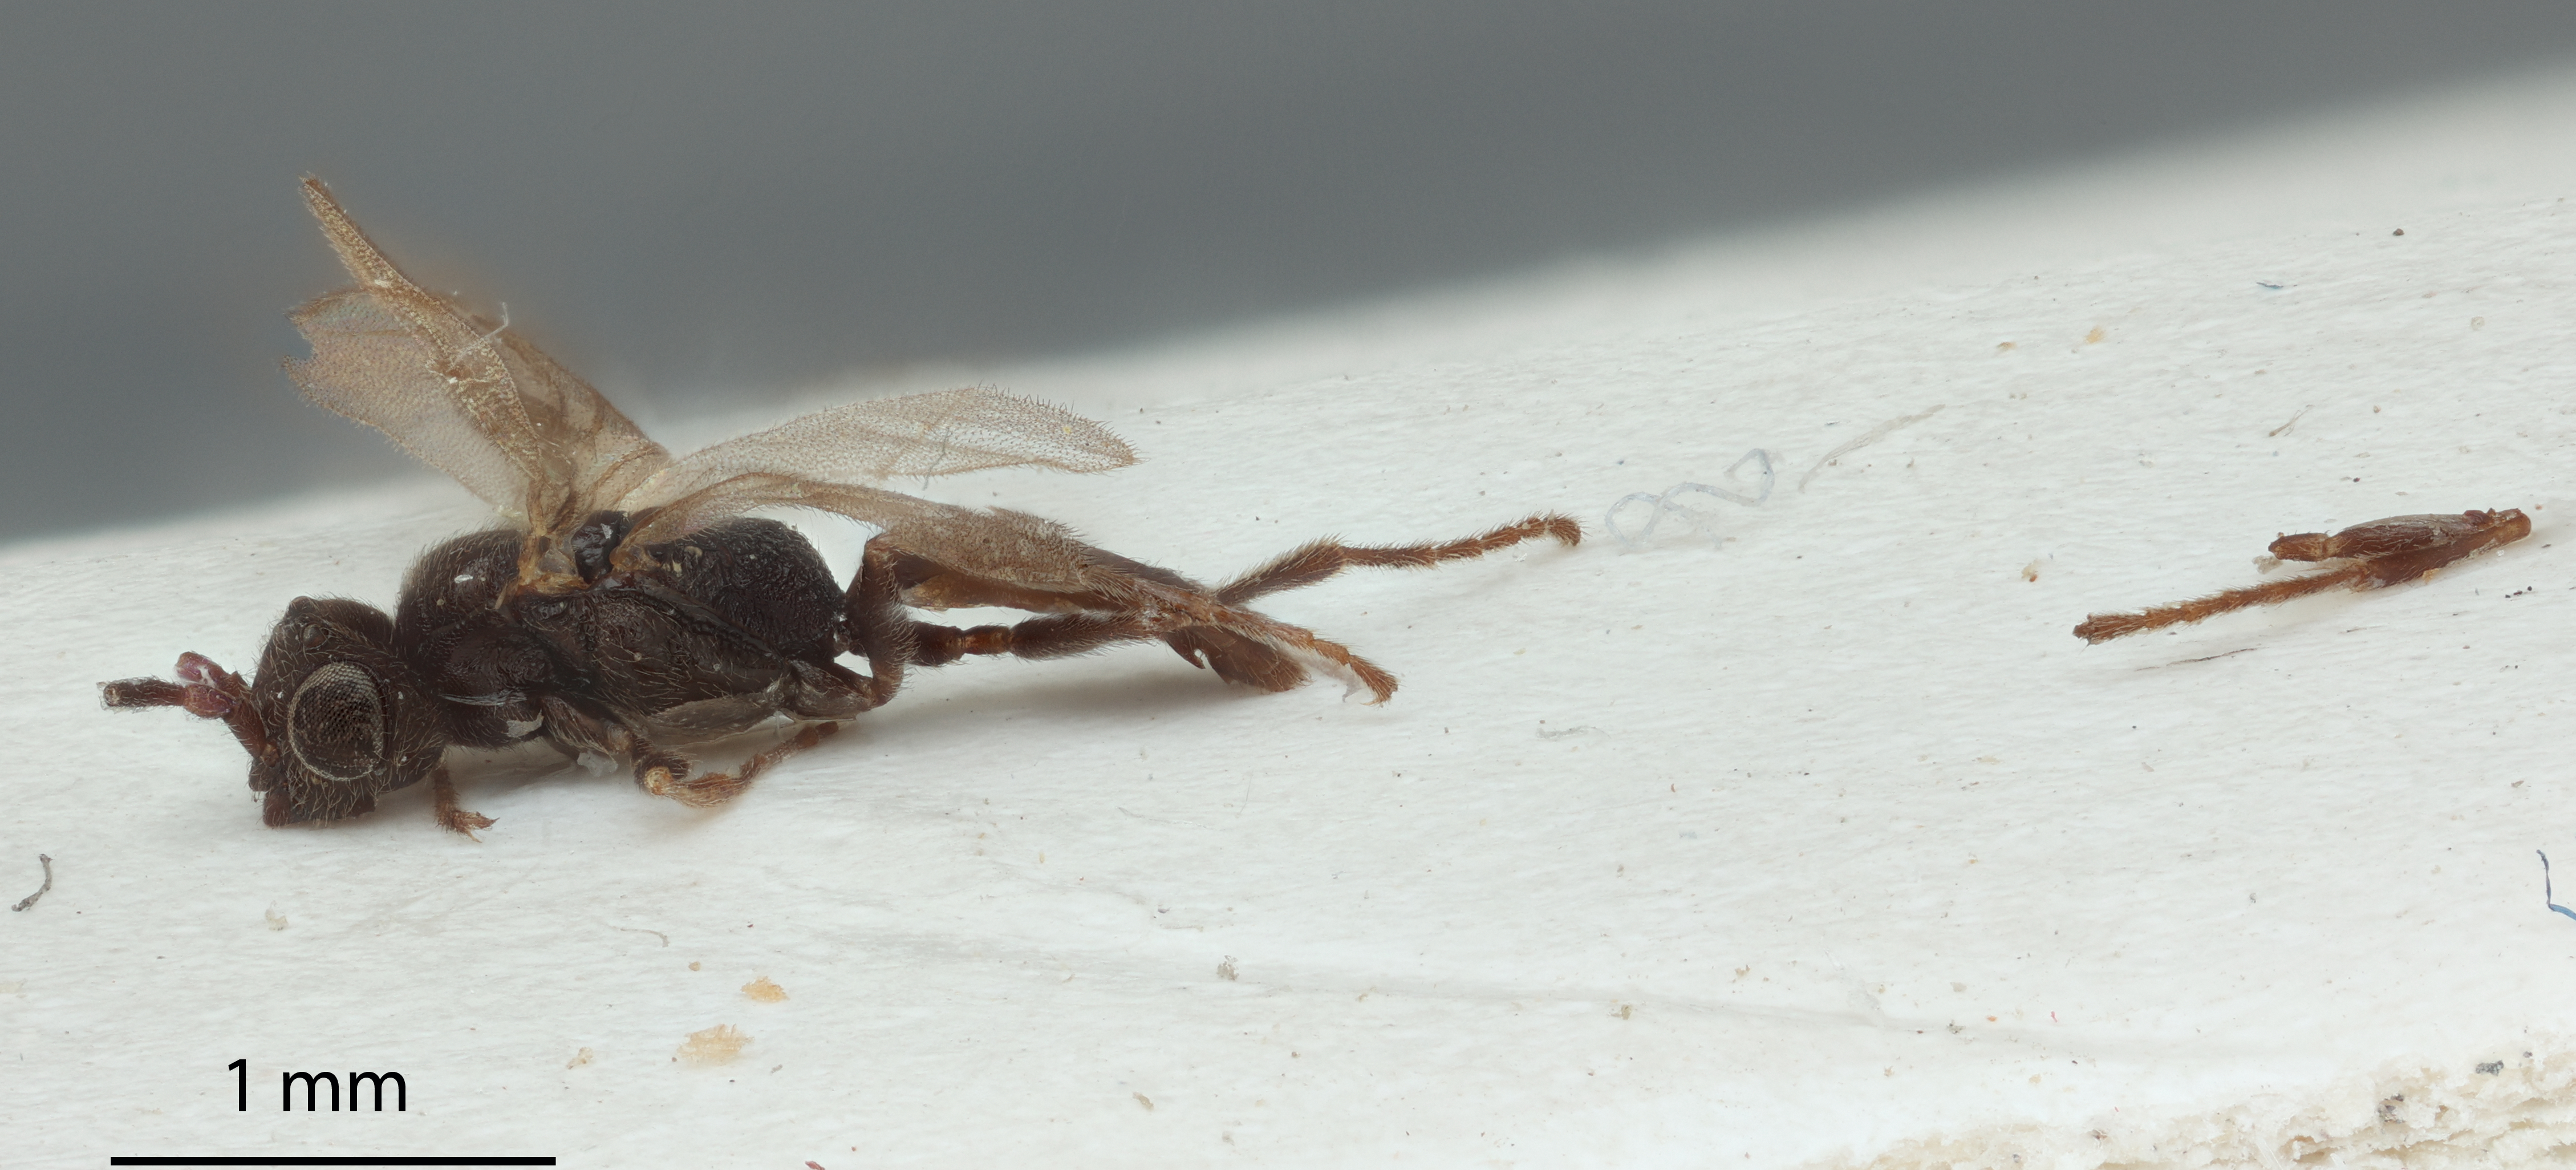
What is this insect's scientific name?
Labeo texanus
